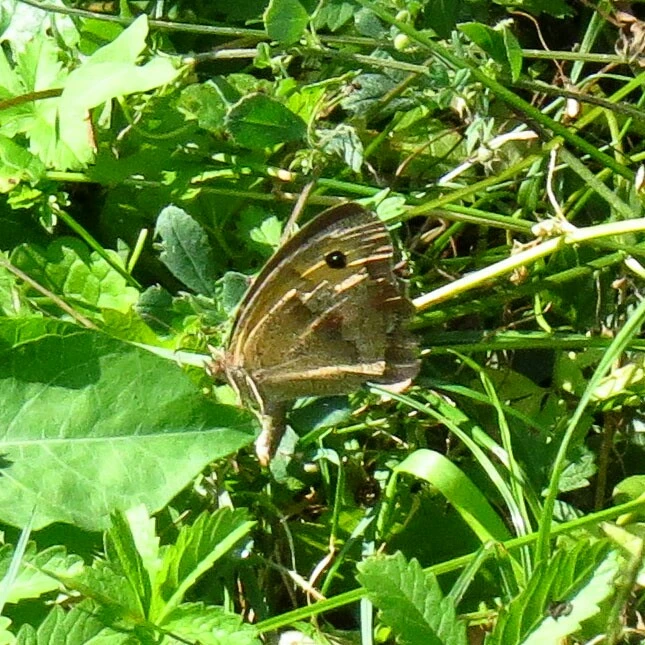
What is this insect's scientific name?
Maniola jurtina
